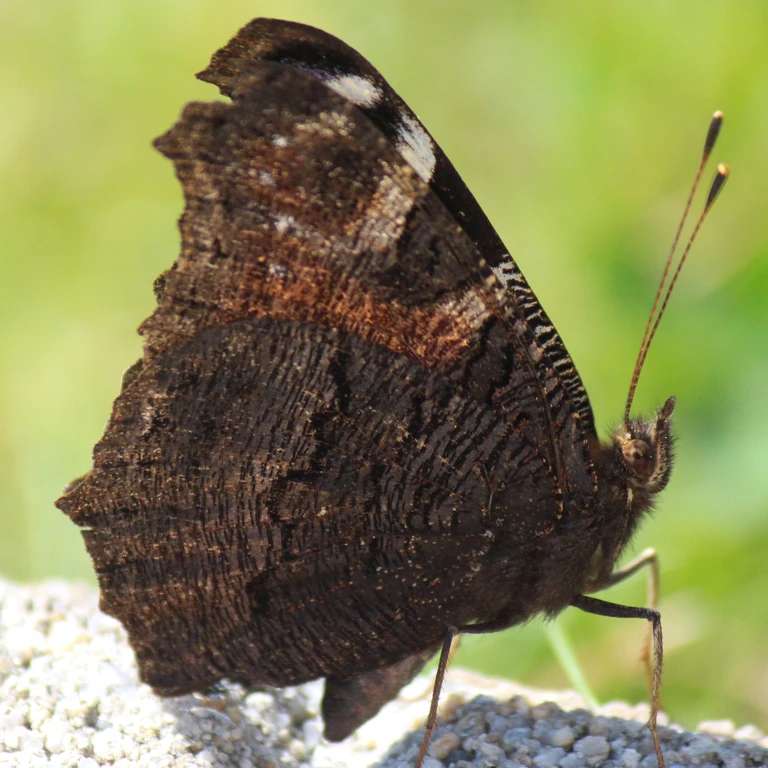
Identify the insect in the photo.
Aglais io
